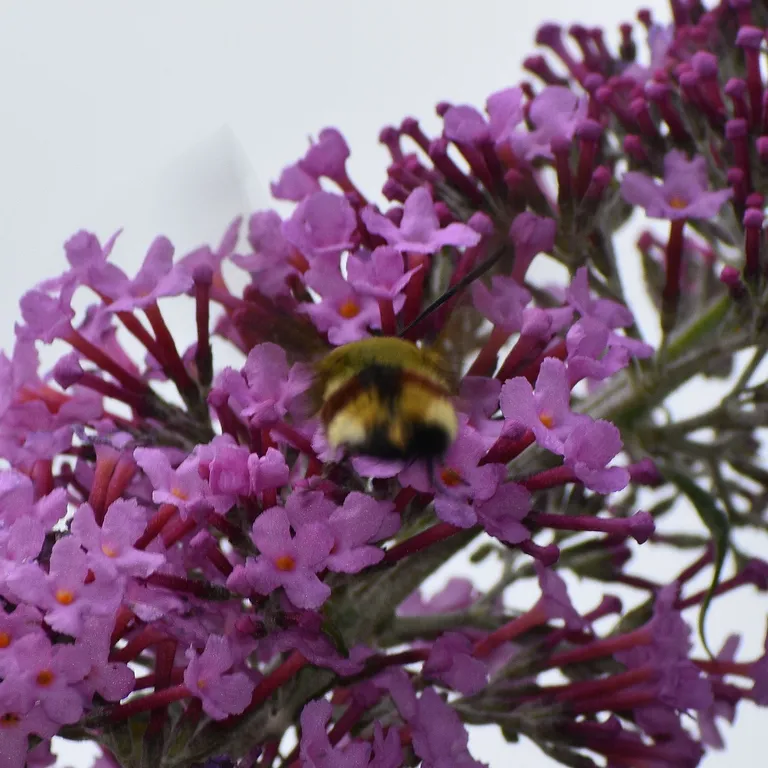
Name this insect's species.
Hemaris fuciformis
